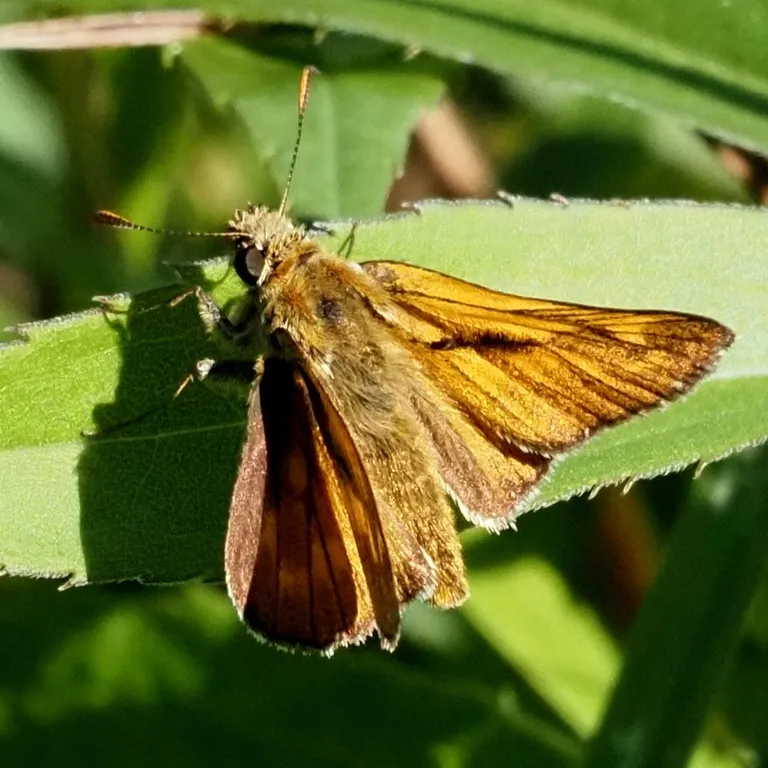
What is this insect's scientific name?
Ochlodes sylvanus (also Ochlodes venata)
